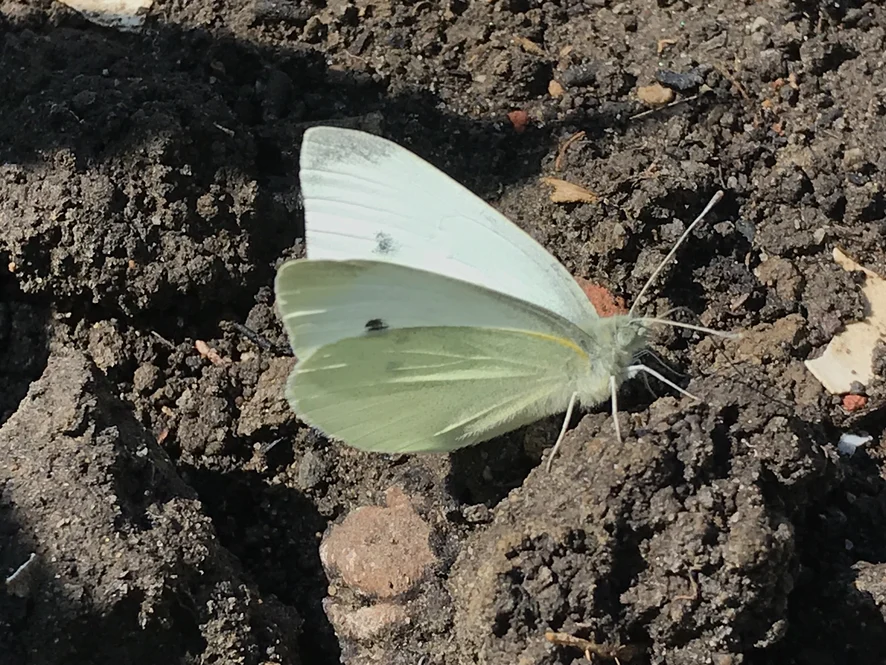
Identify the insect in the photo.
Pieris rapae
